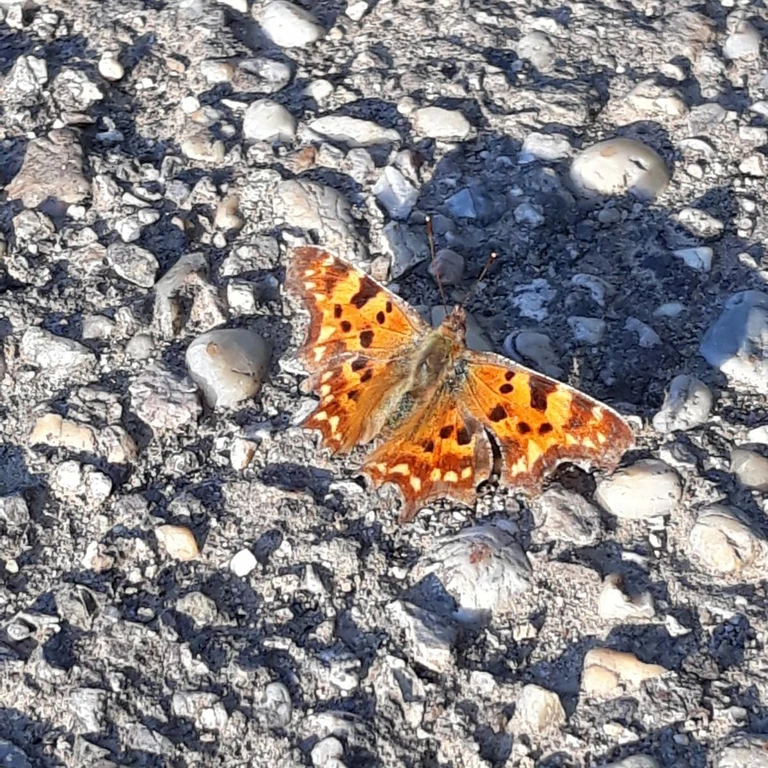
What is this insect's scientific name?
Polygonia c-album
